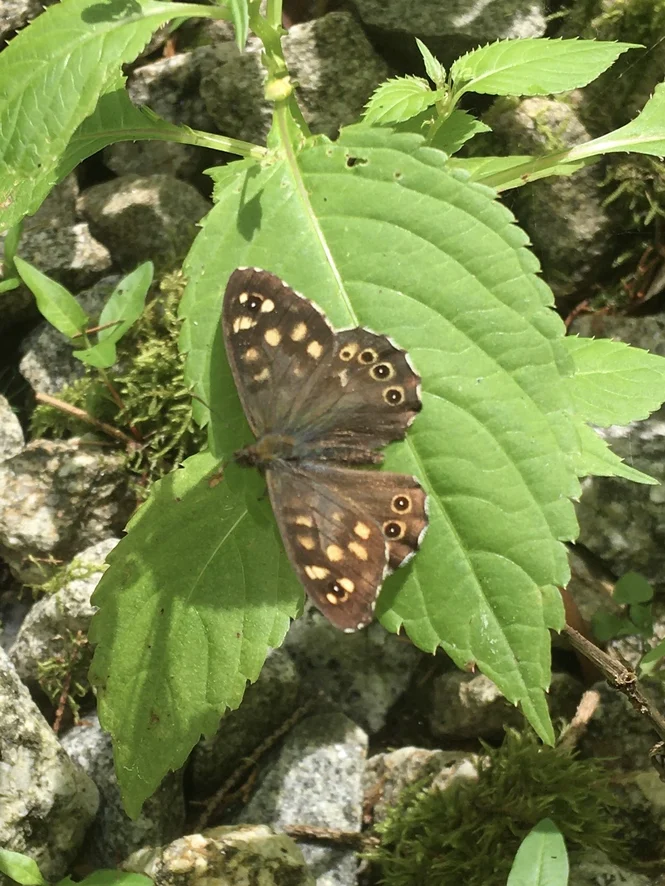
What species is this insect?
Pararge aegeria
